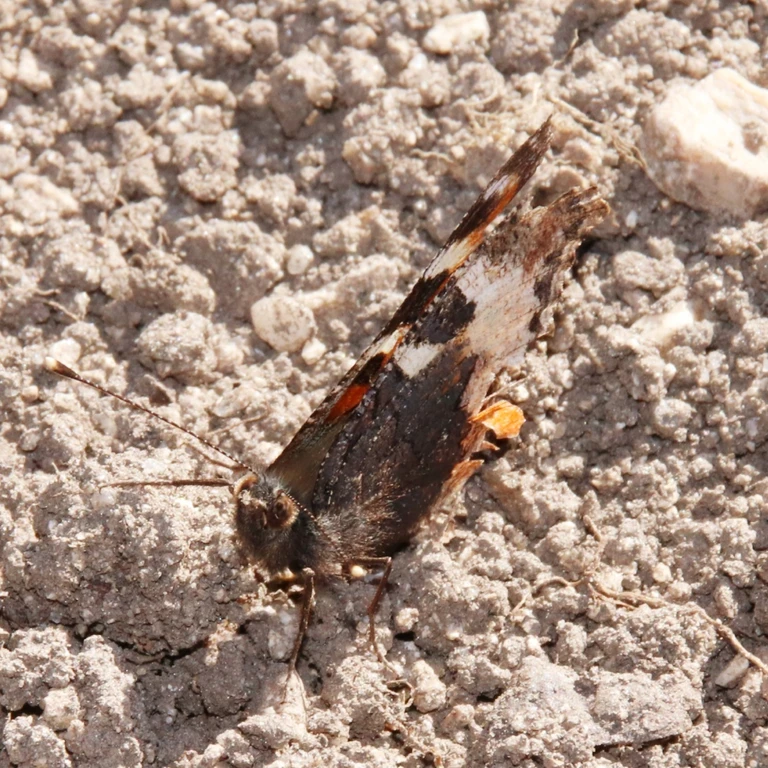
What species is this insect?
Aglais urticae
